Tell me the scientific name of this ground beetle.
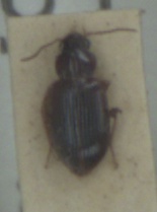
Bradycellus harpalinus
